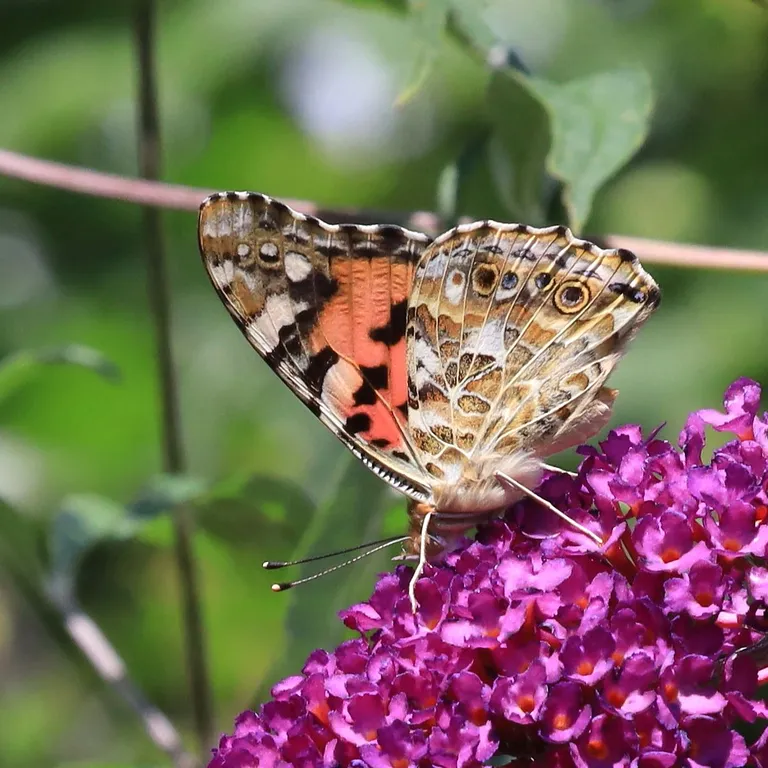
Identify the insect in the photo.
Vanessa cardui
